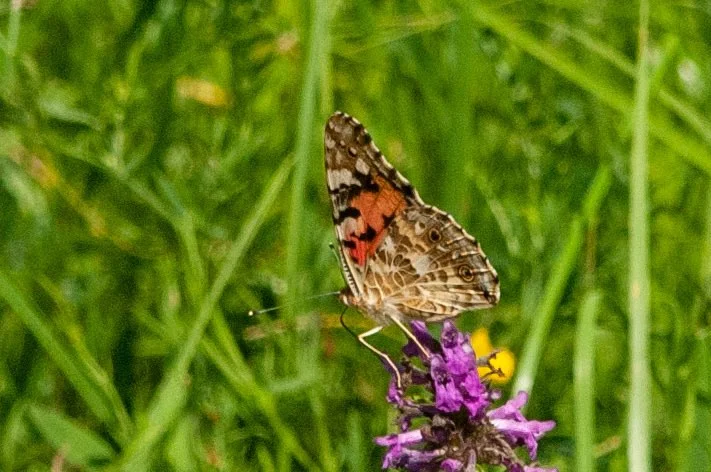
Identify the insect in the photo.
Vanessa cardui
